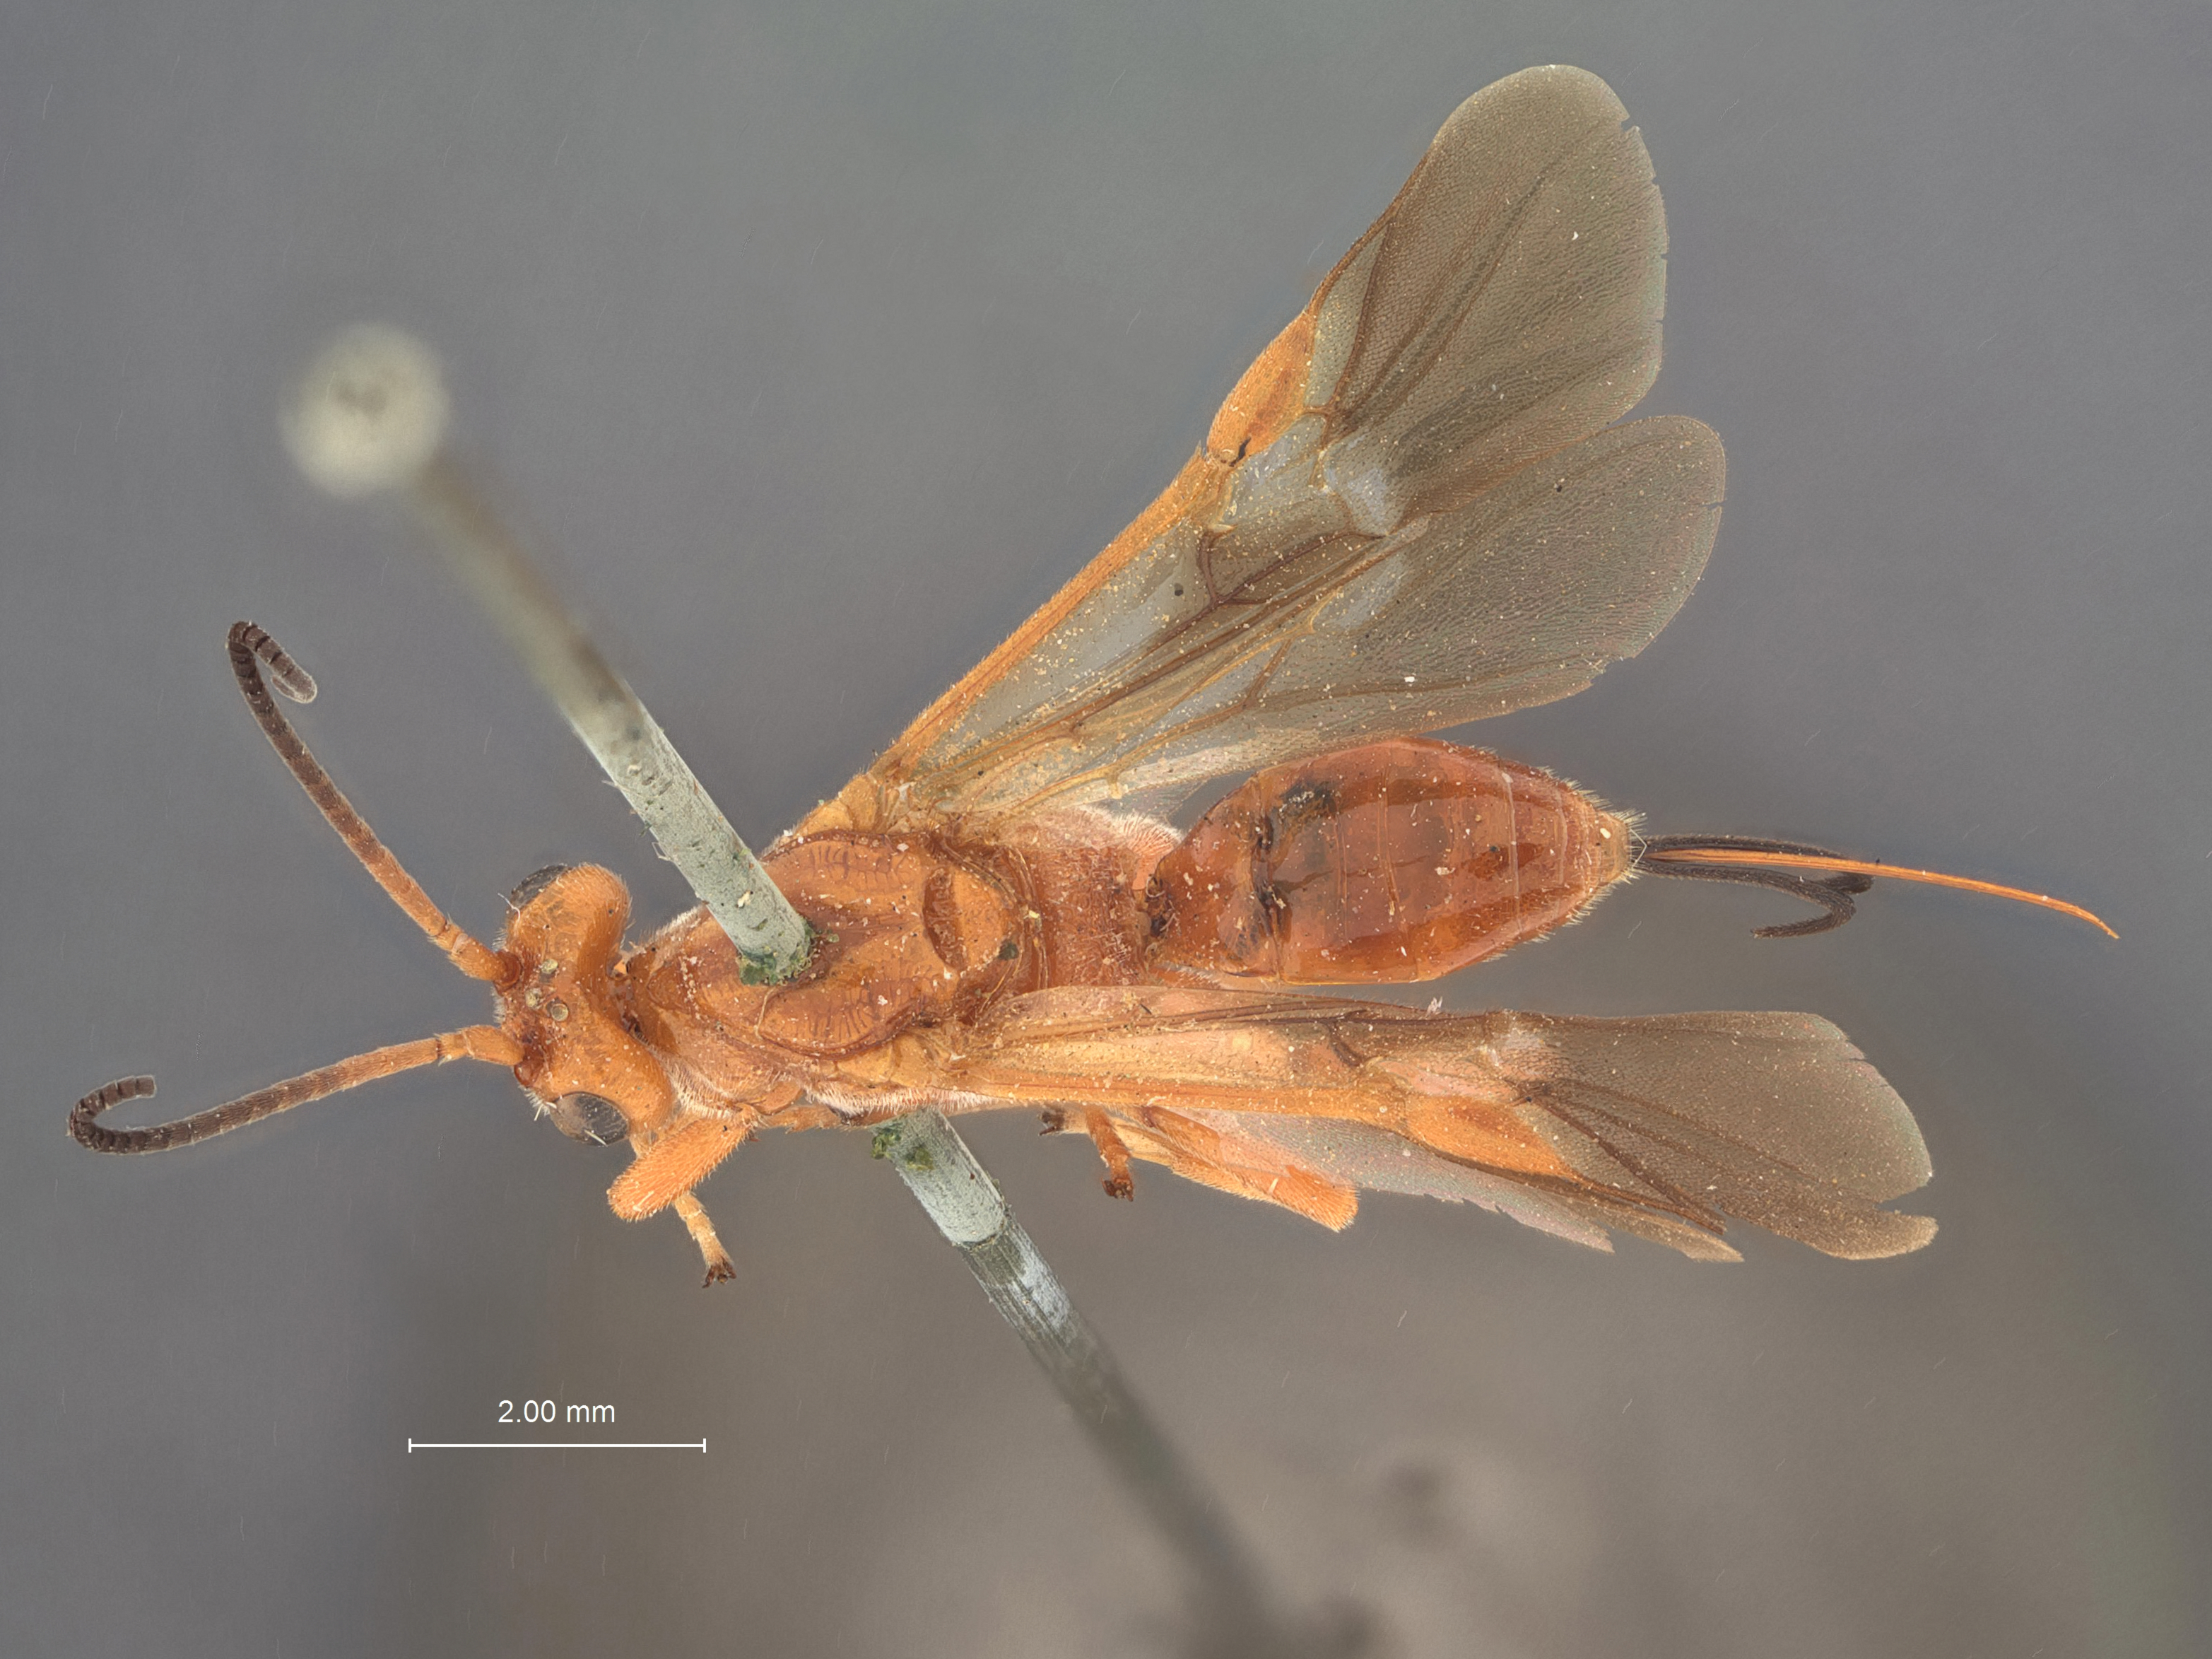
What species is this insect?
Agathirsia testacea
